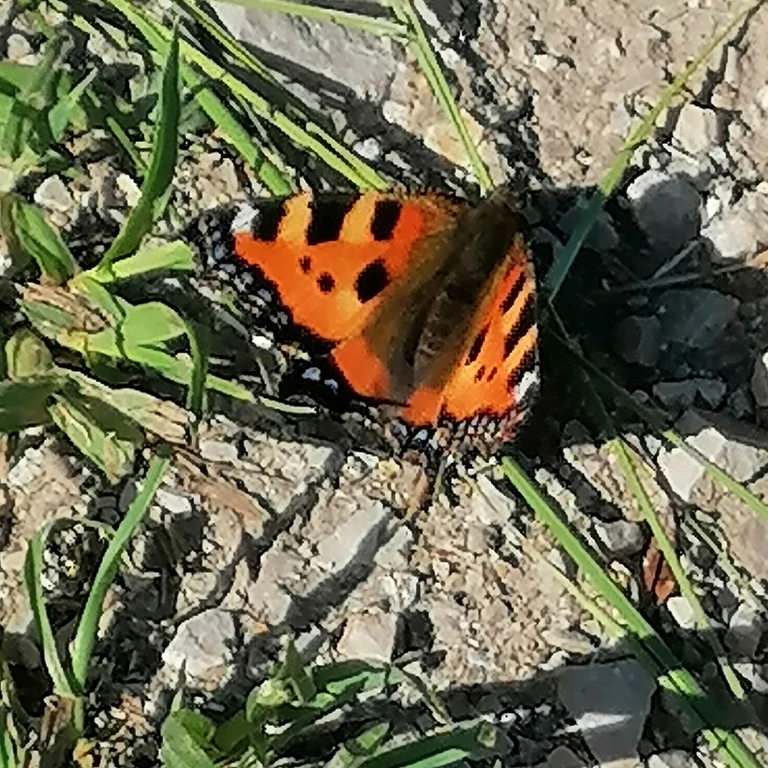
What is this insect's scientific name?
Aglais urticae
